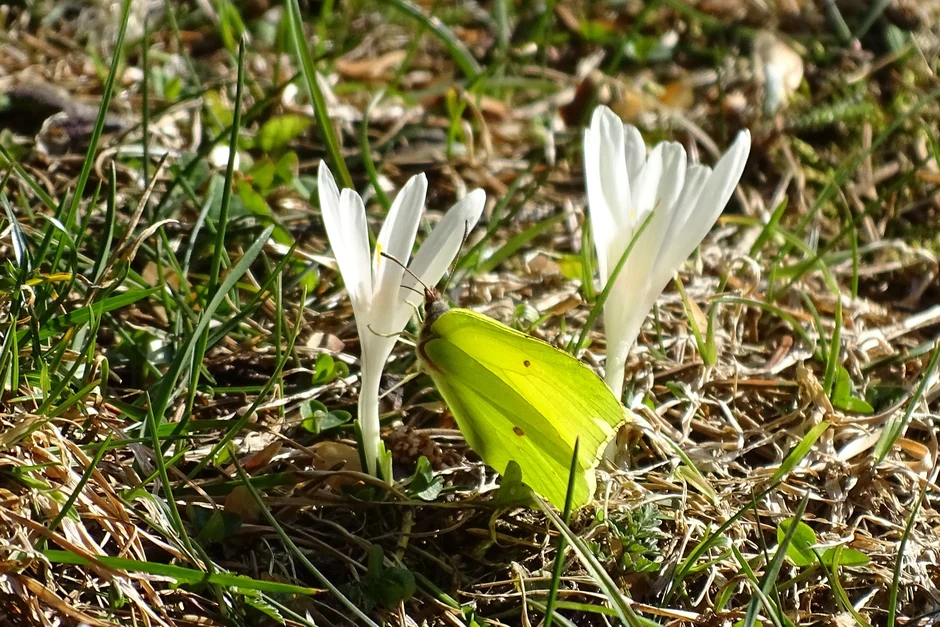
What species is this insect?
Gonepteryx rhamni
